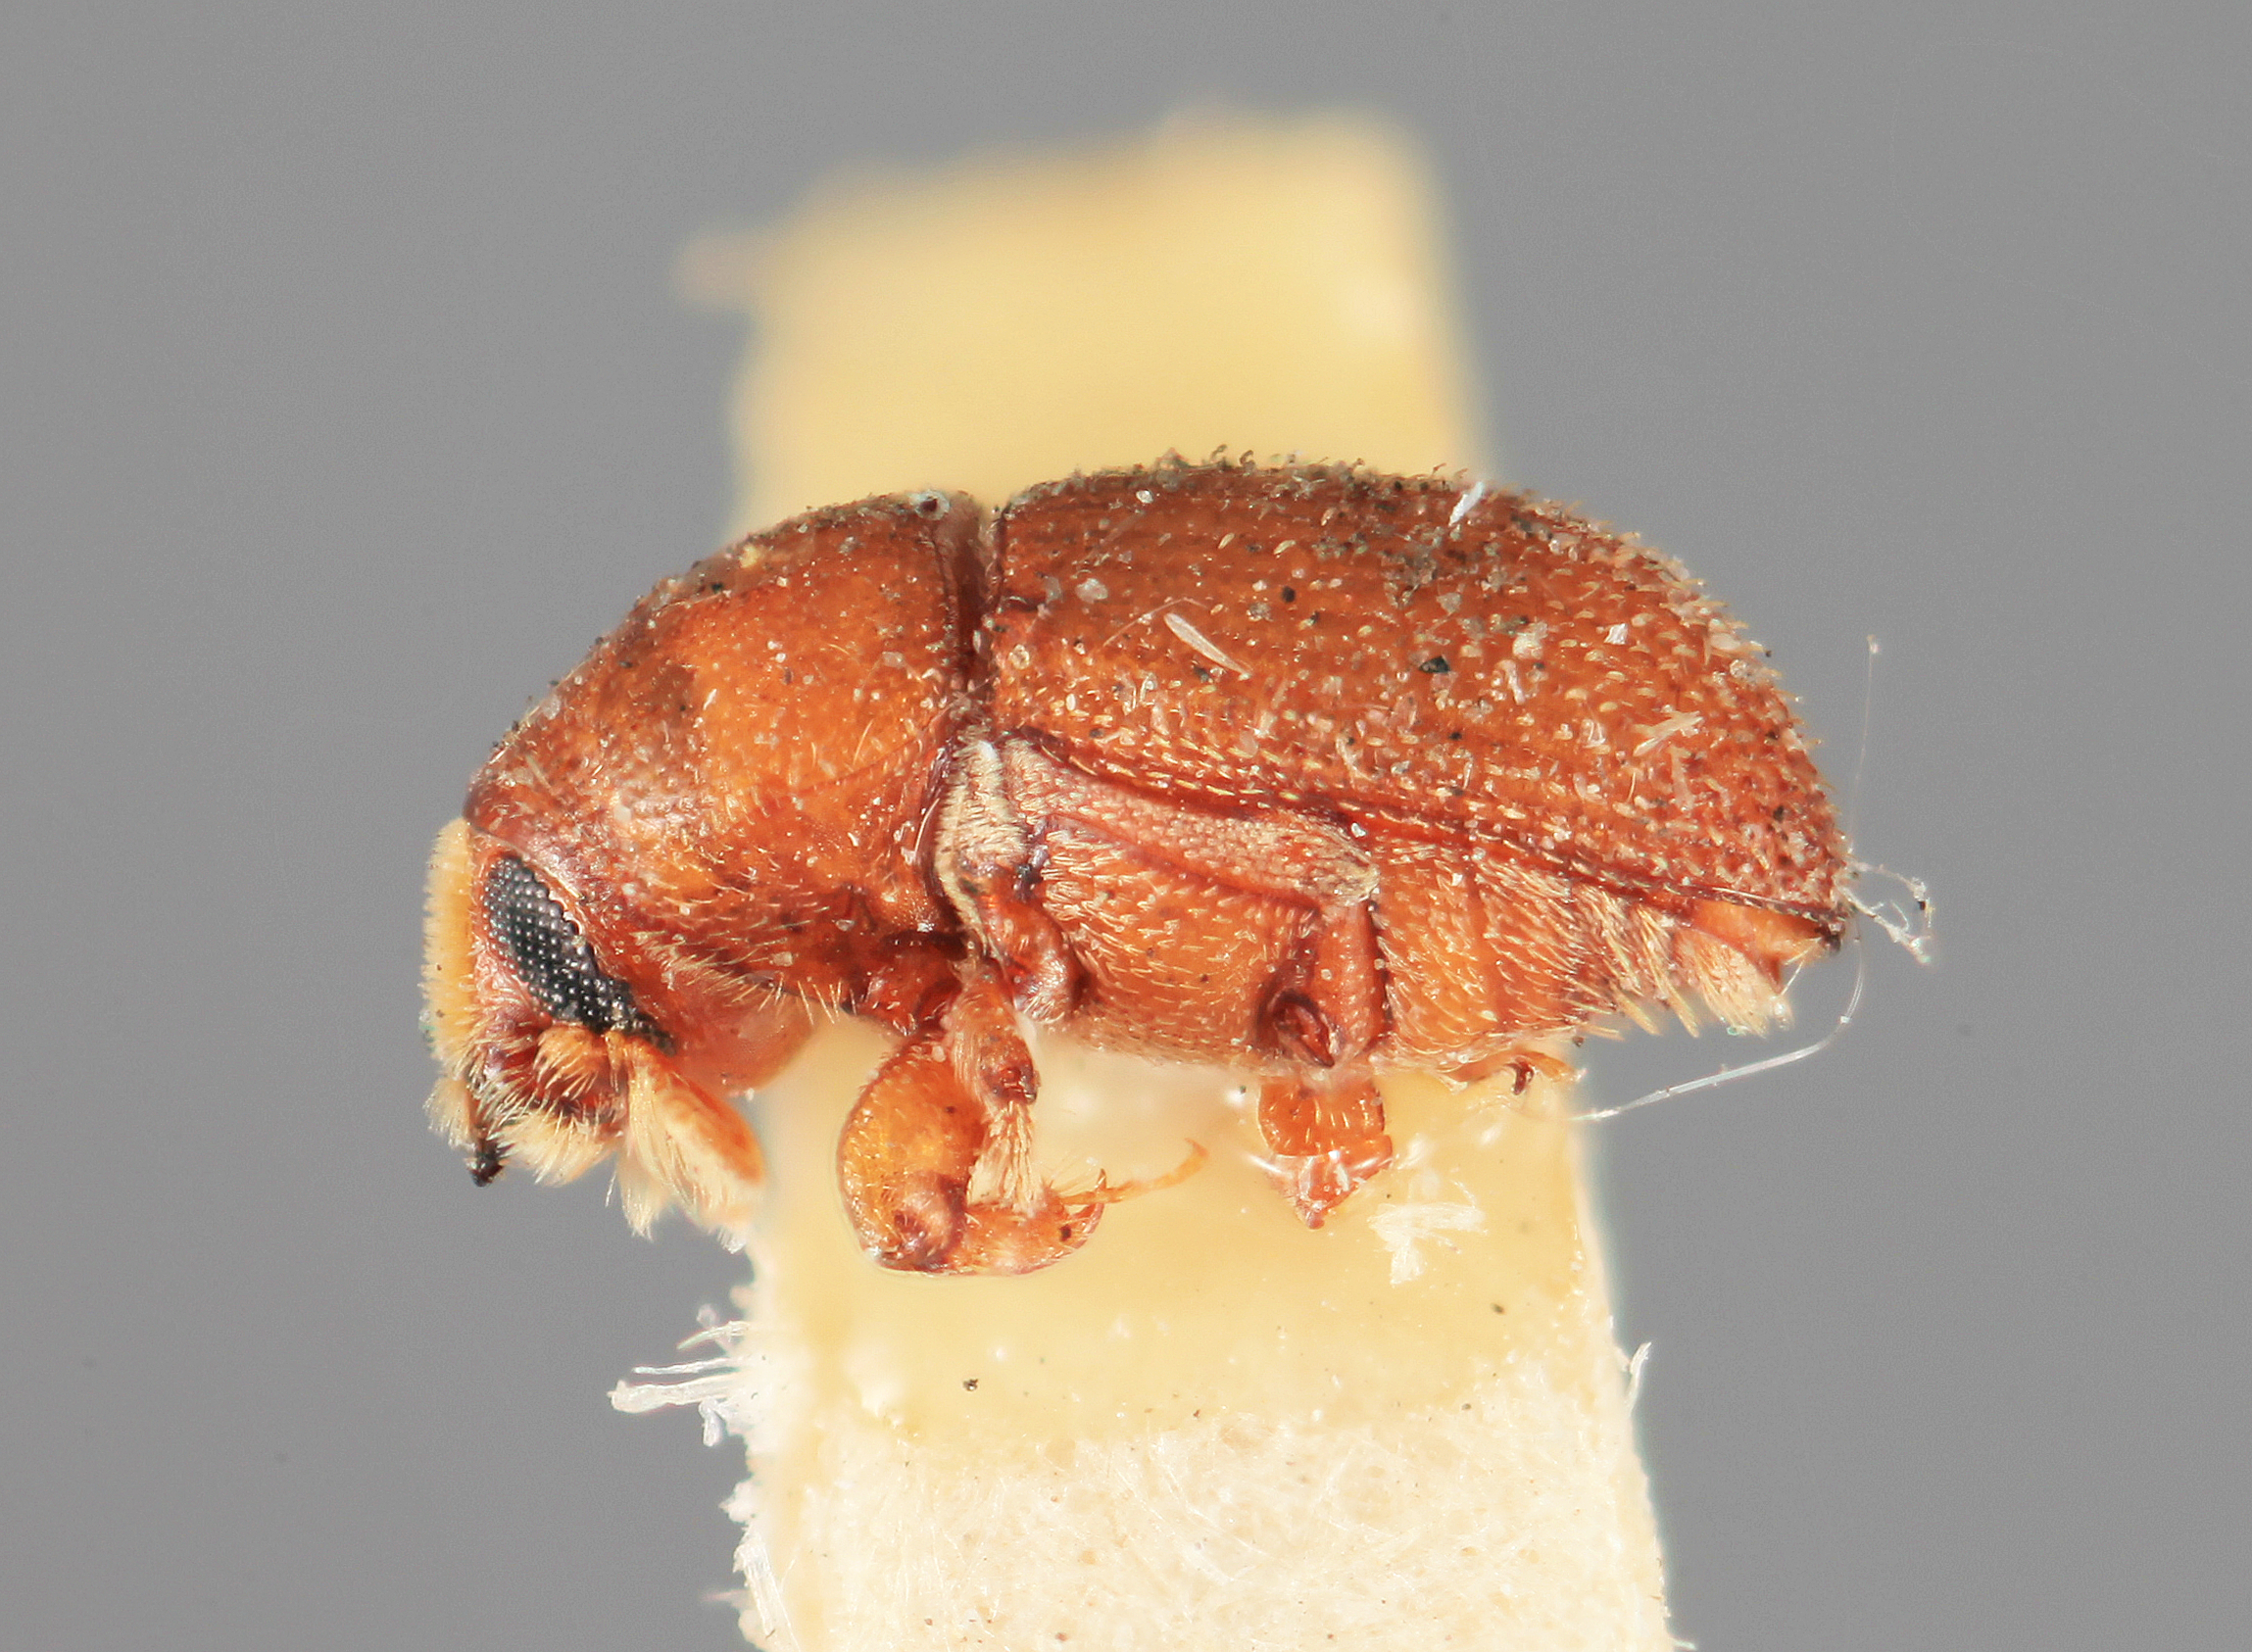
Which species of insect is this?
Cnemonyx squamifer
